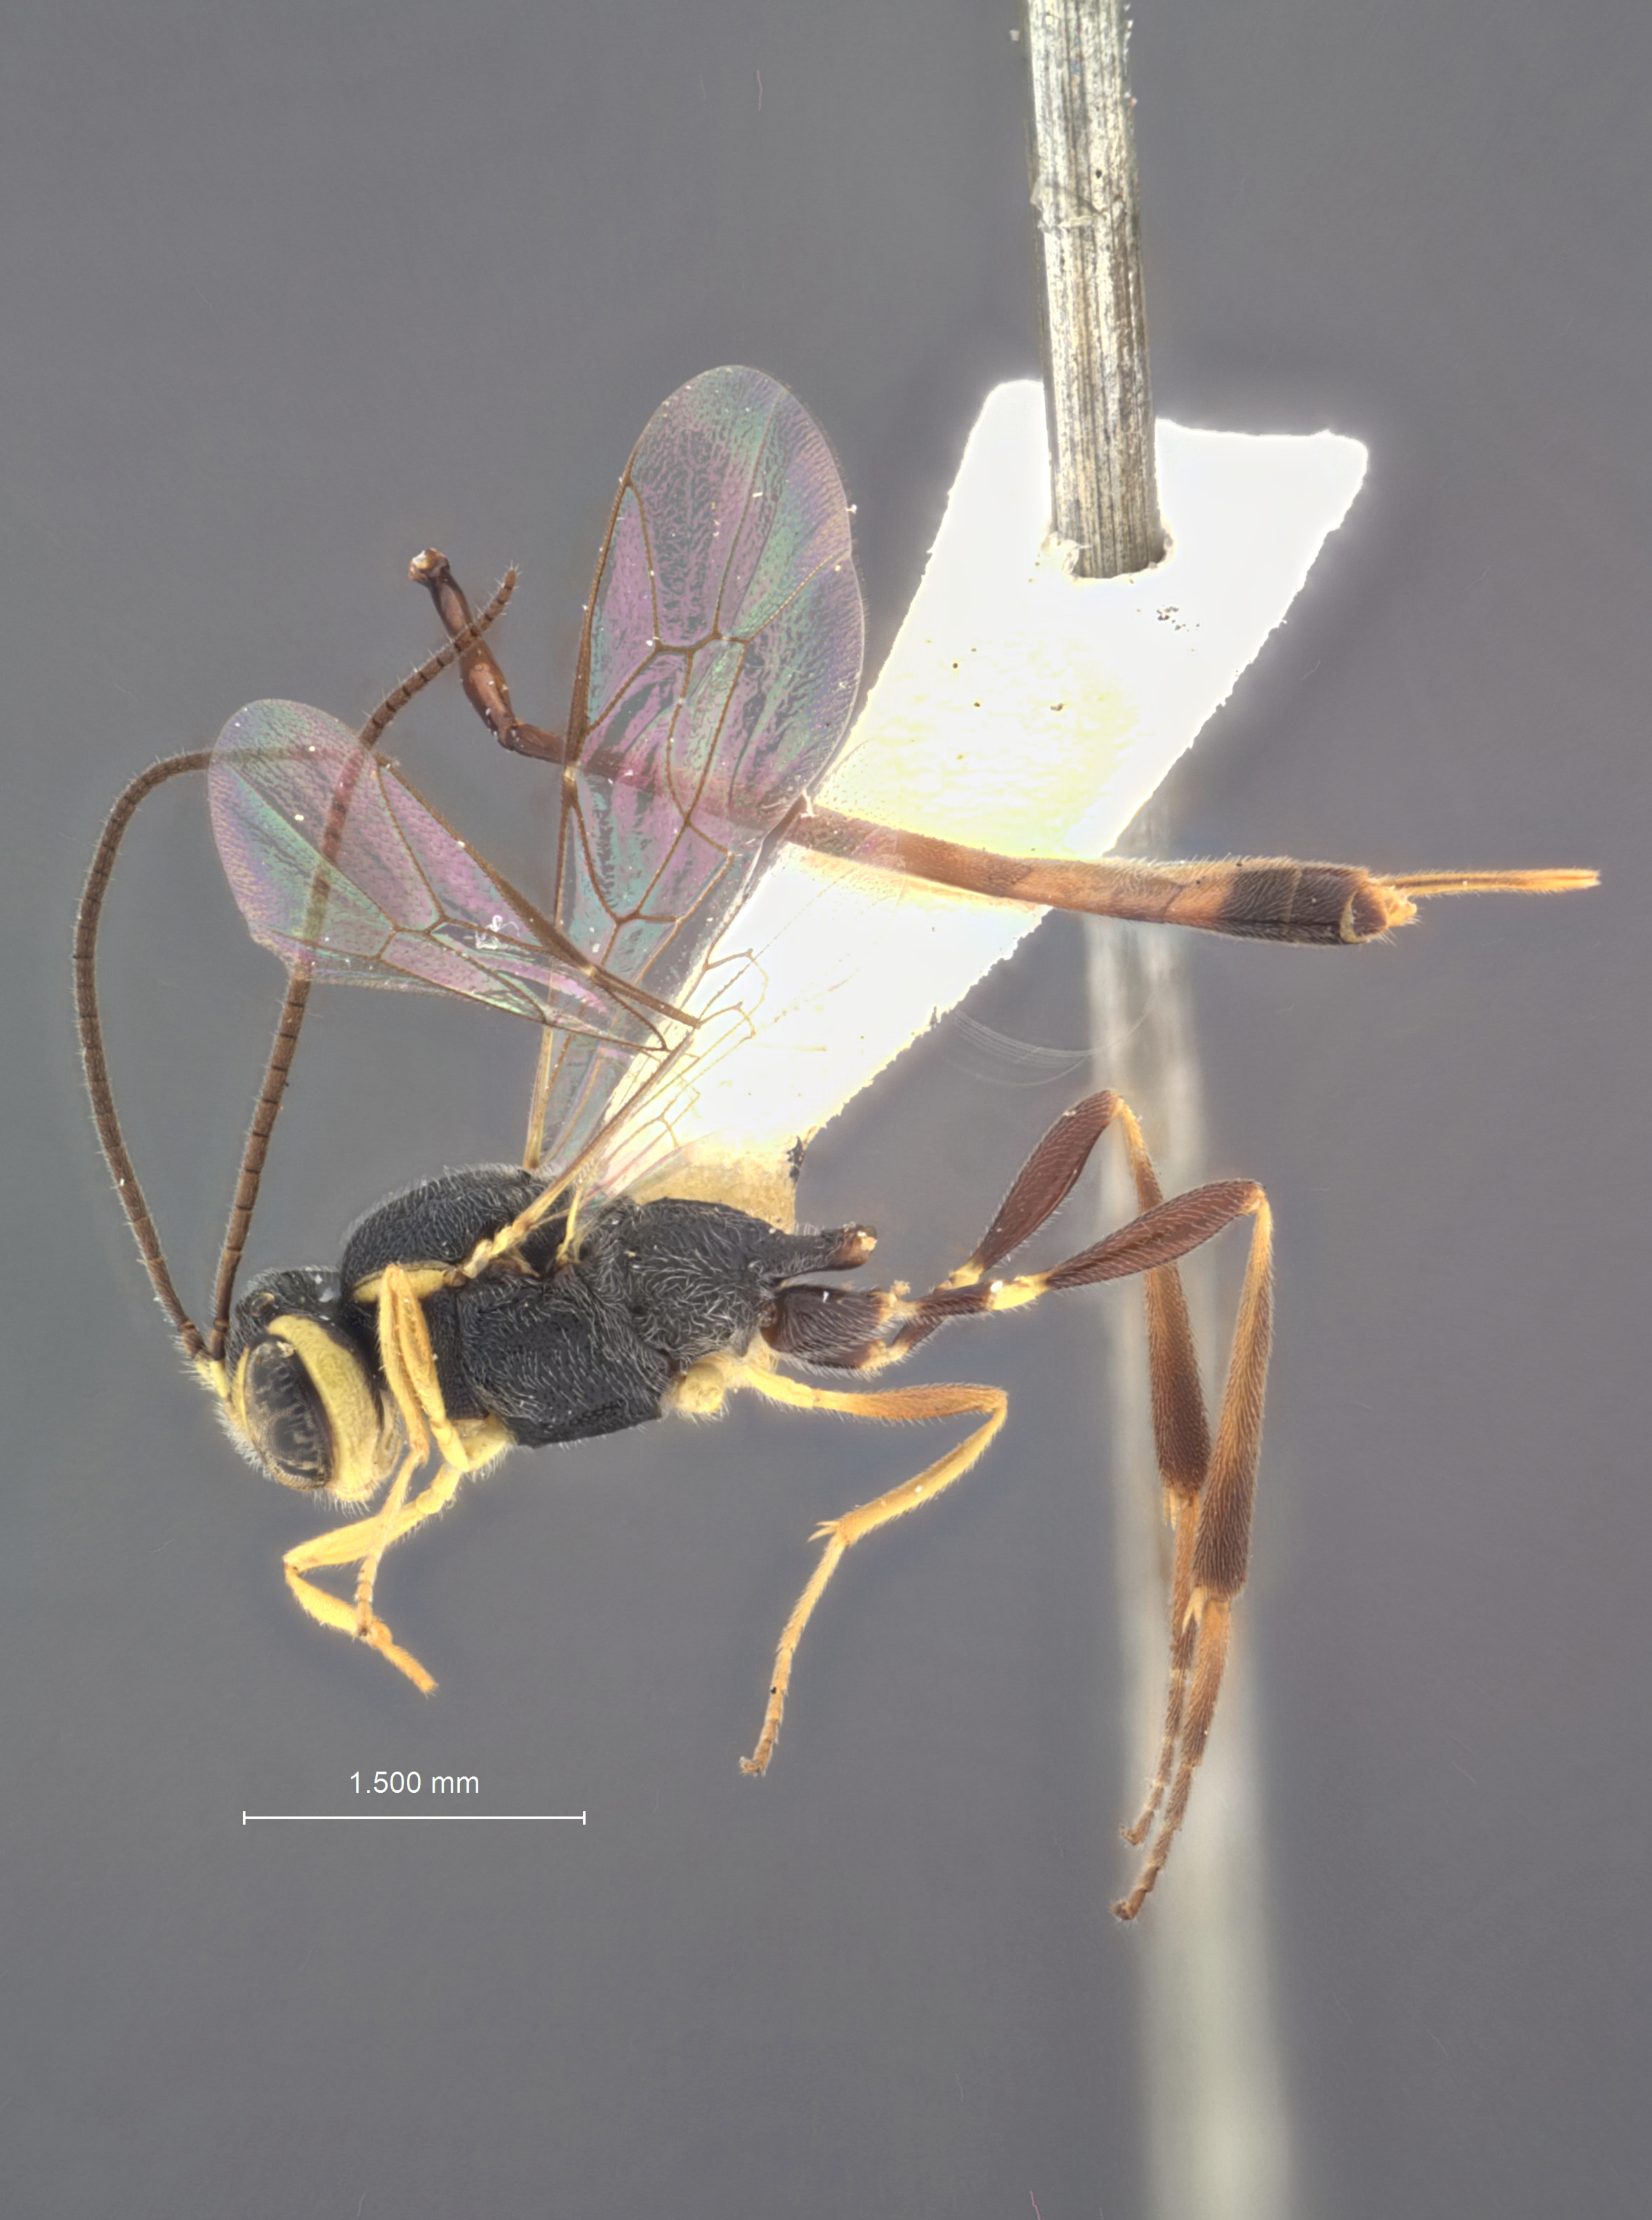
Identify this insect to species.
Podogaster evetrivorus
